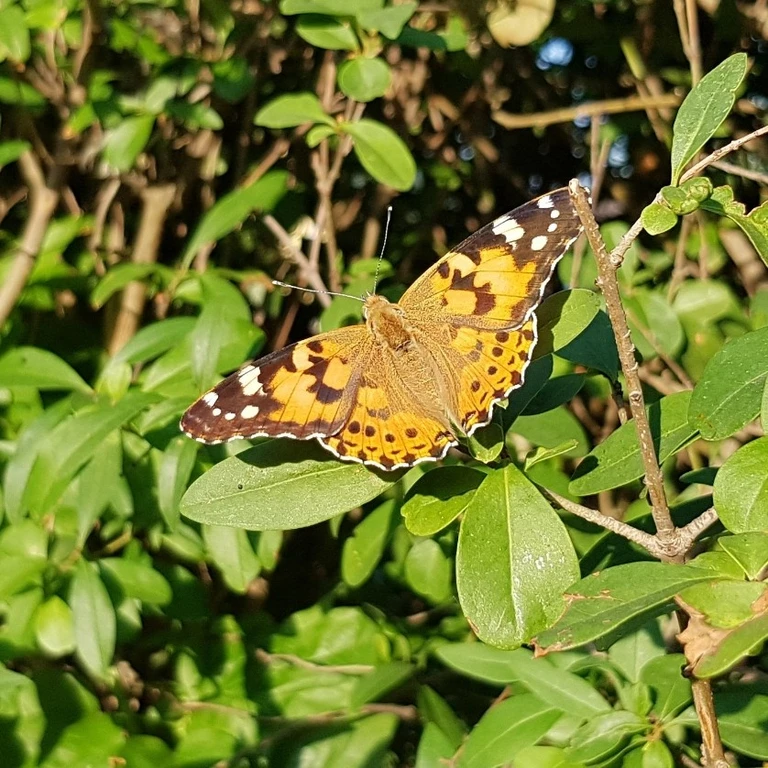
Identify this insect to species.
Vanessa cardui
